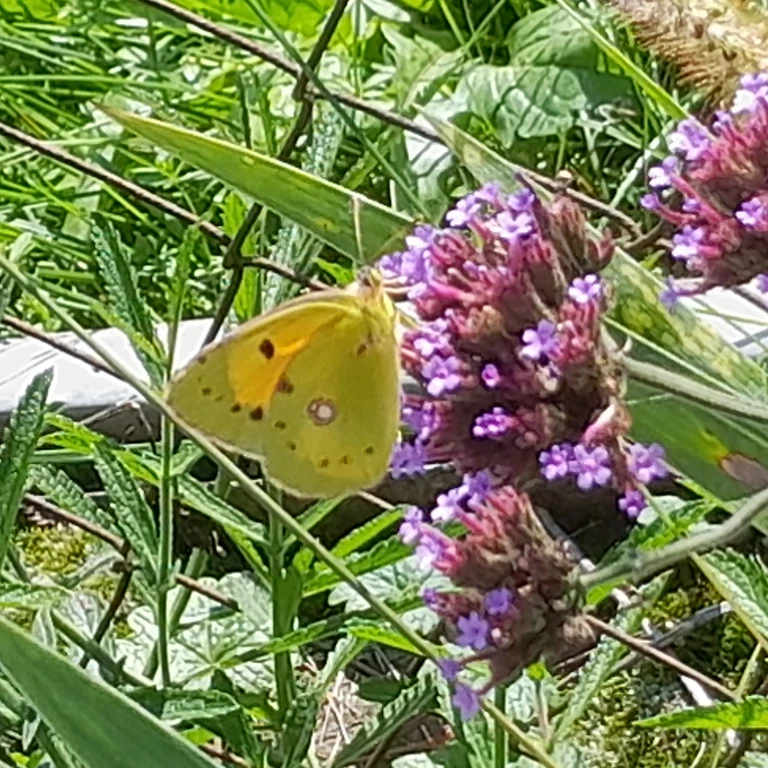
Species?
Colias croceus
